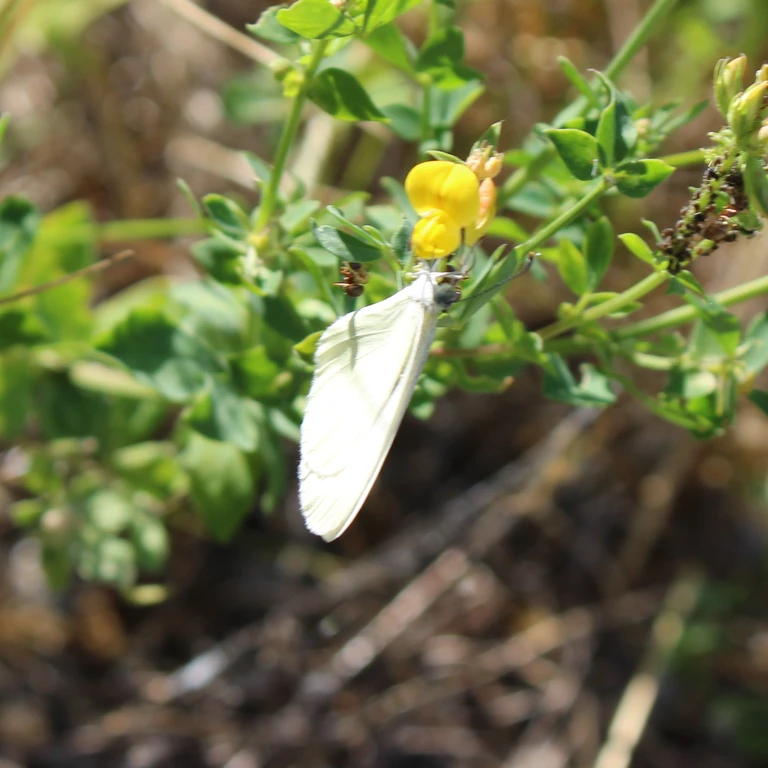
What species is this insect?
Leptidea sinapis/juvernica
